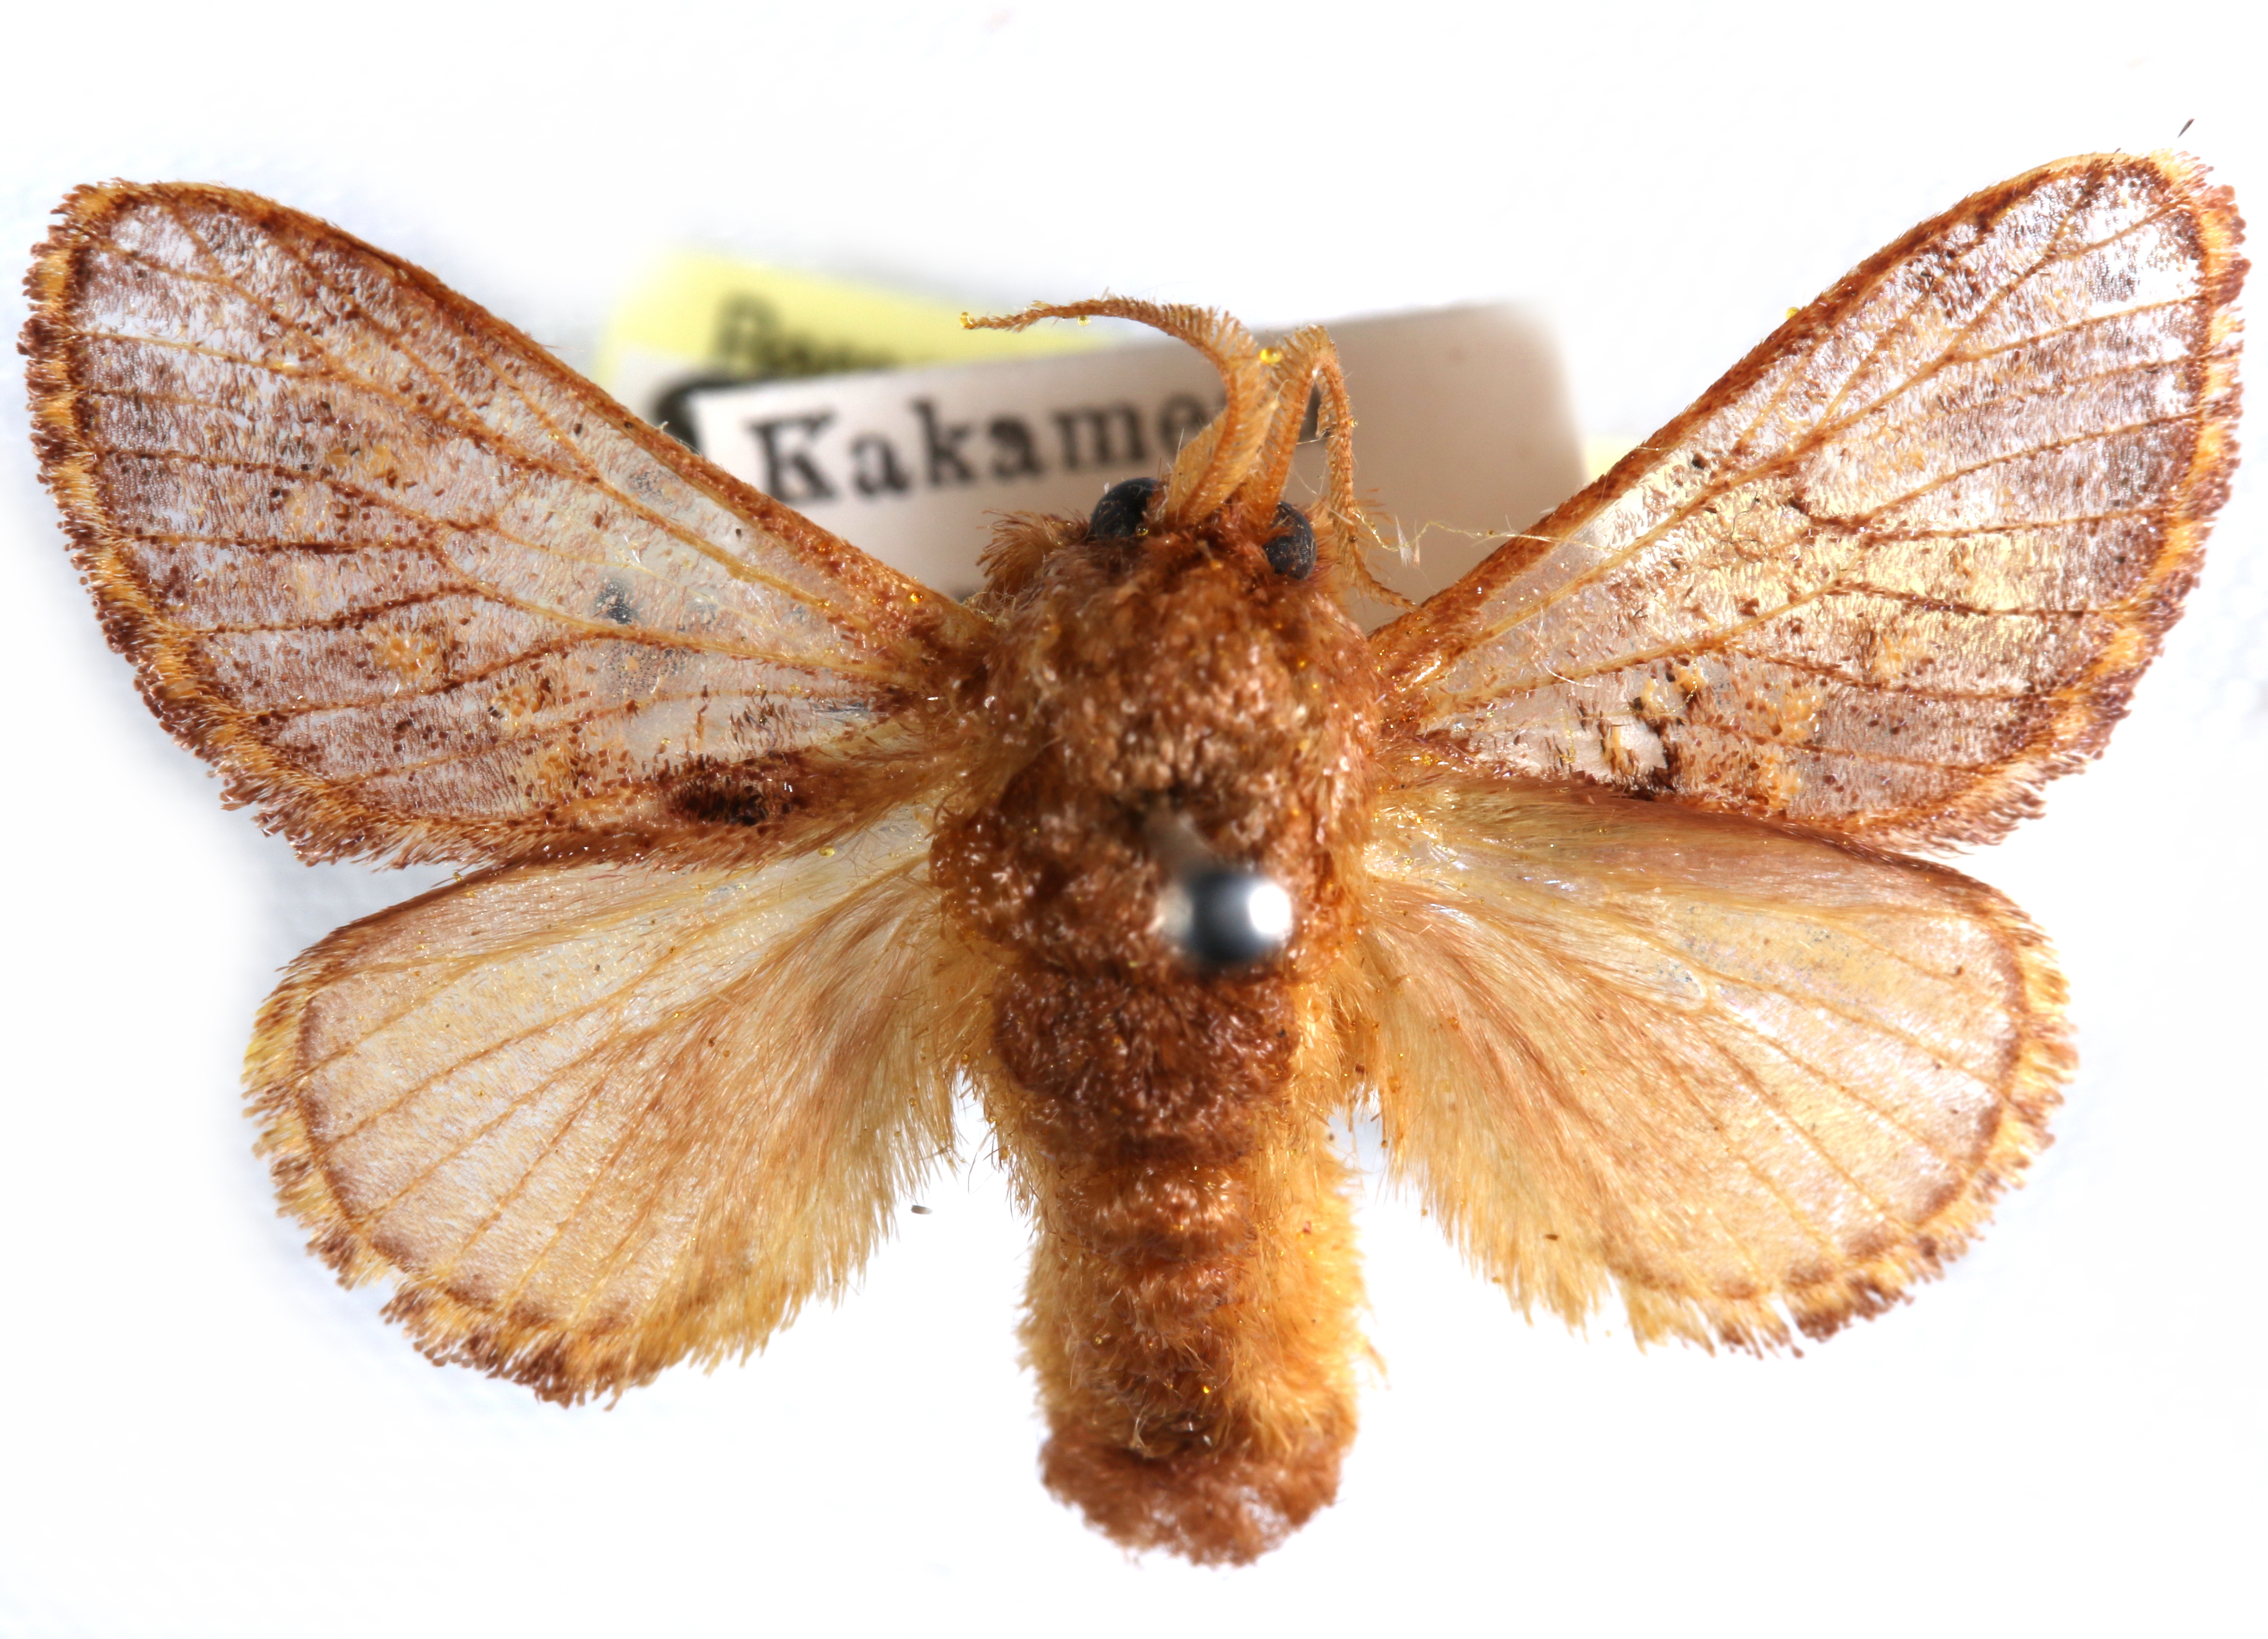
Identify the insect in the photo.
Sporetolepis venusta
